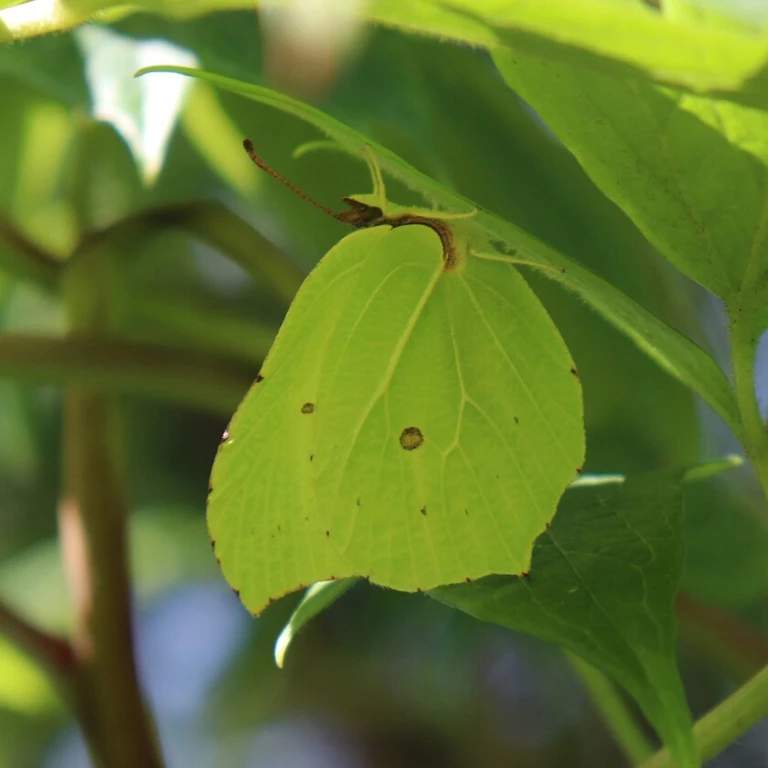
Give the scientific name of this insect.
Gonepteryx rhamni
